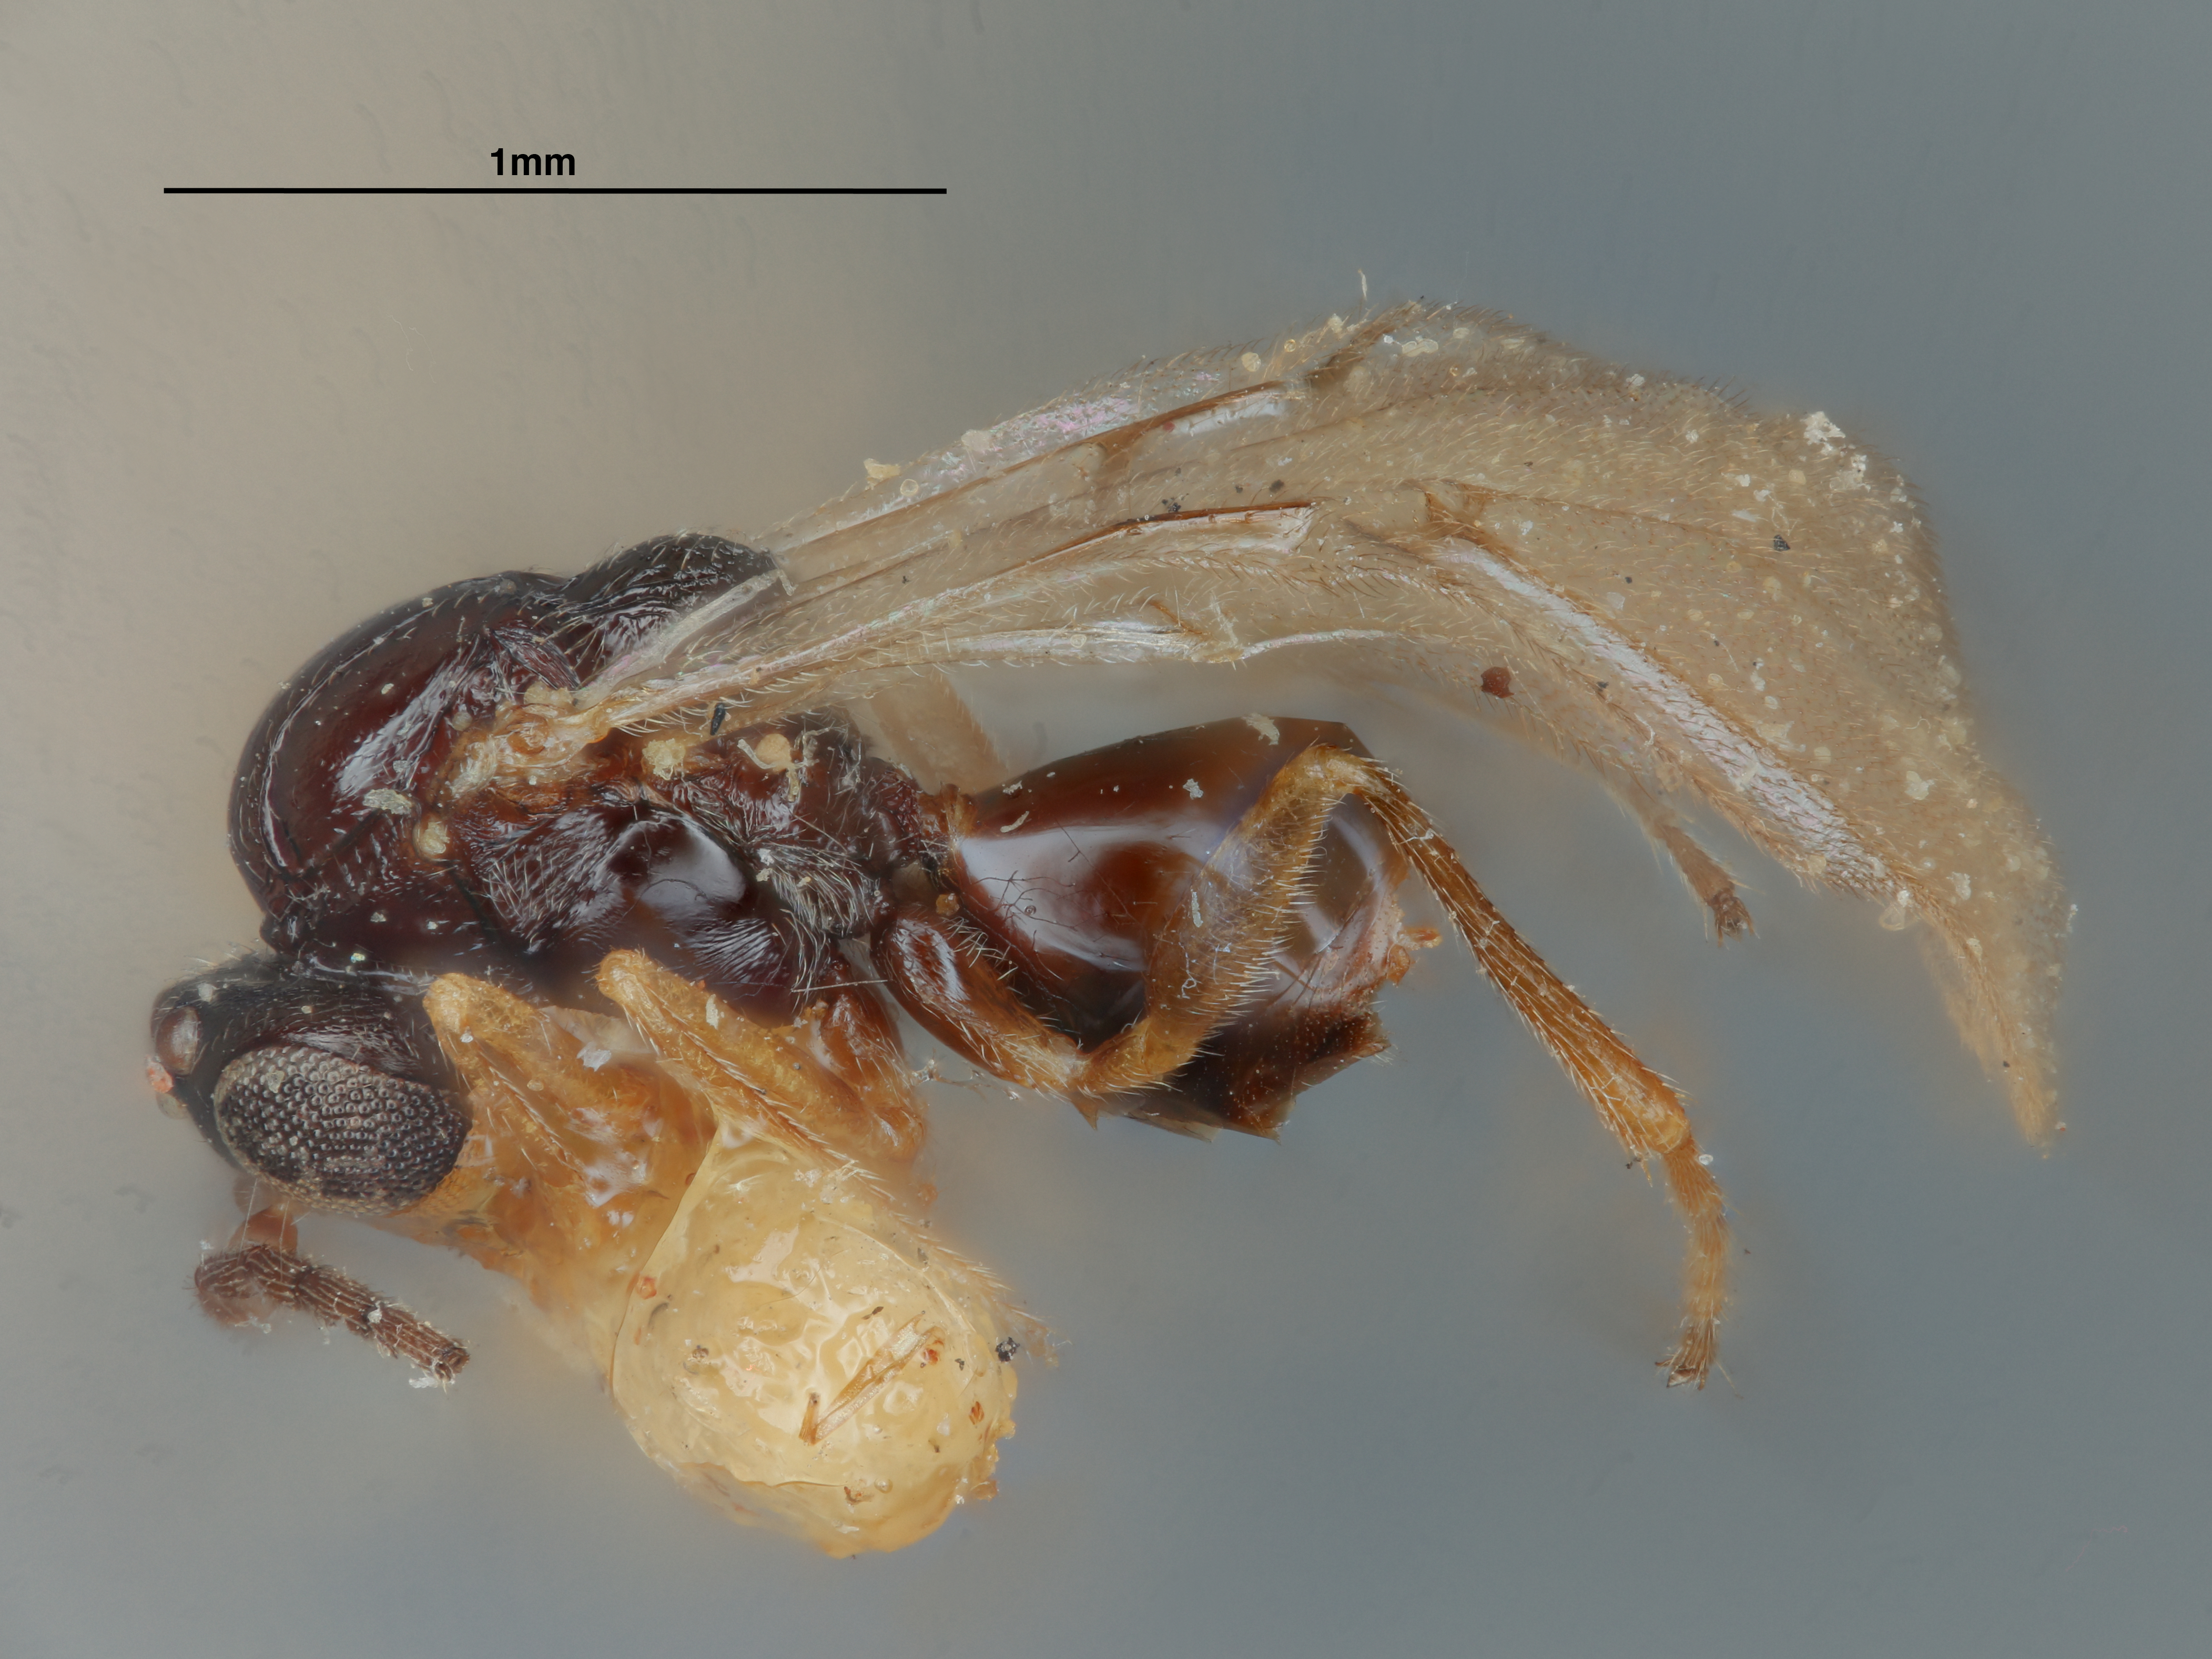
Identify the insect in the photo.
Dryophanta cinereae
